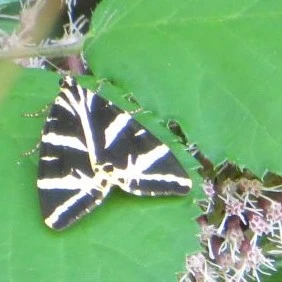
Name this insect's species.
Euplagia quadripunctaria
